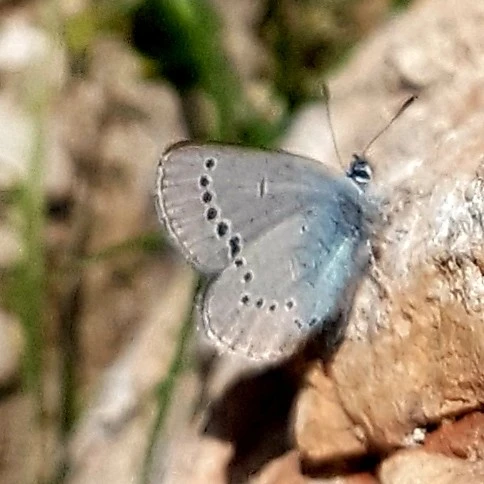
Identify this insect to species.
Cupido minimus
